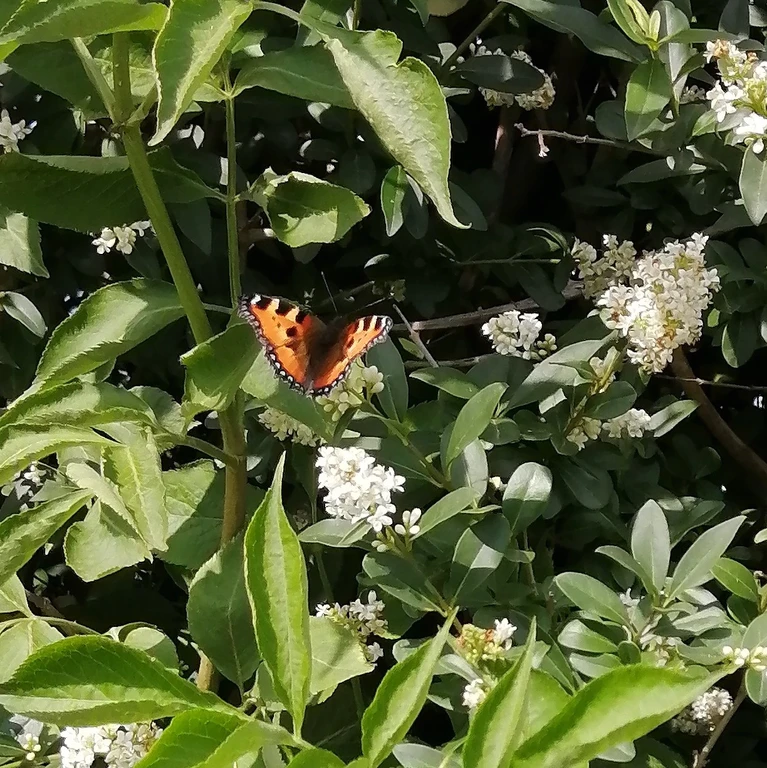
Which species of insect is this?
Aglais urticae
